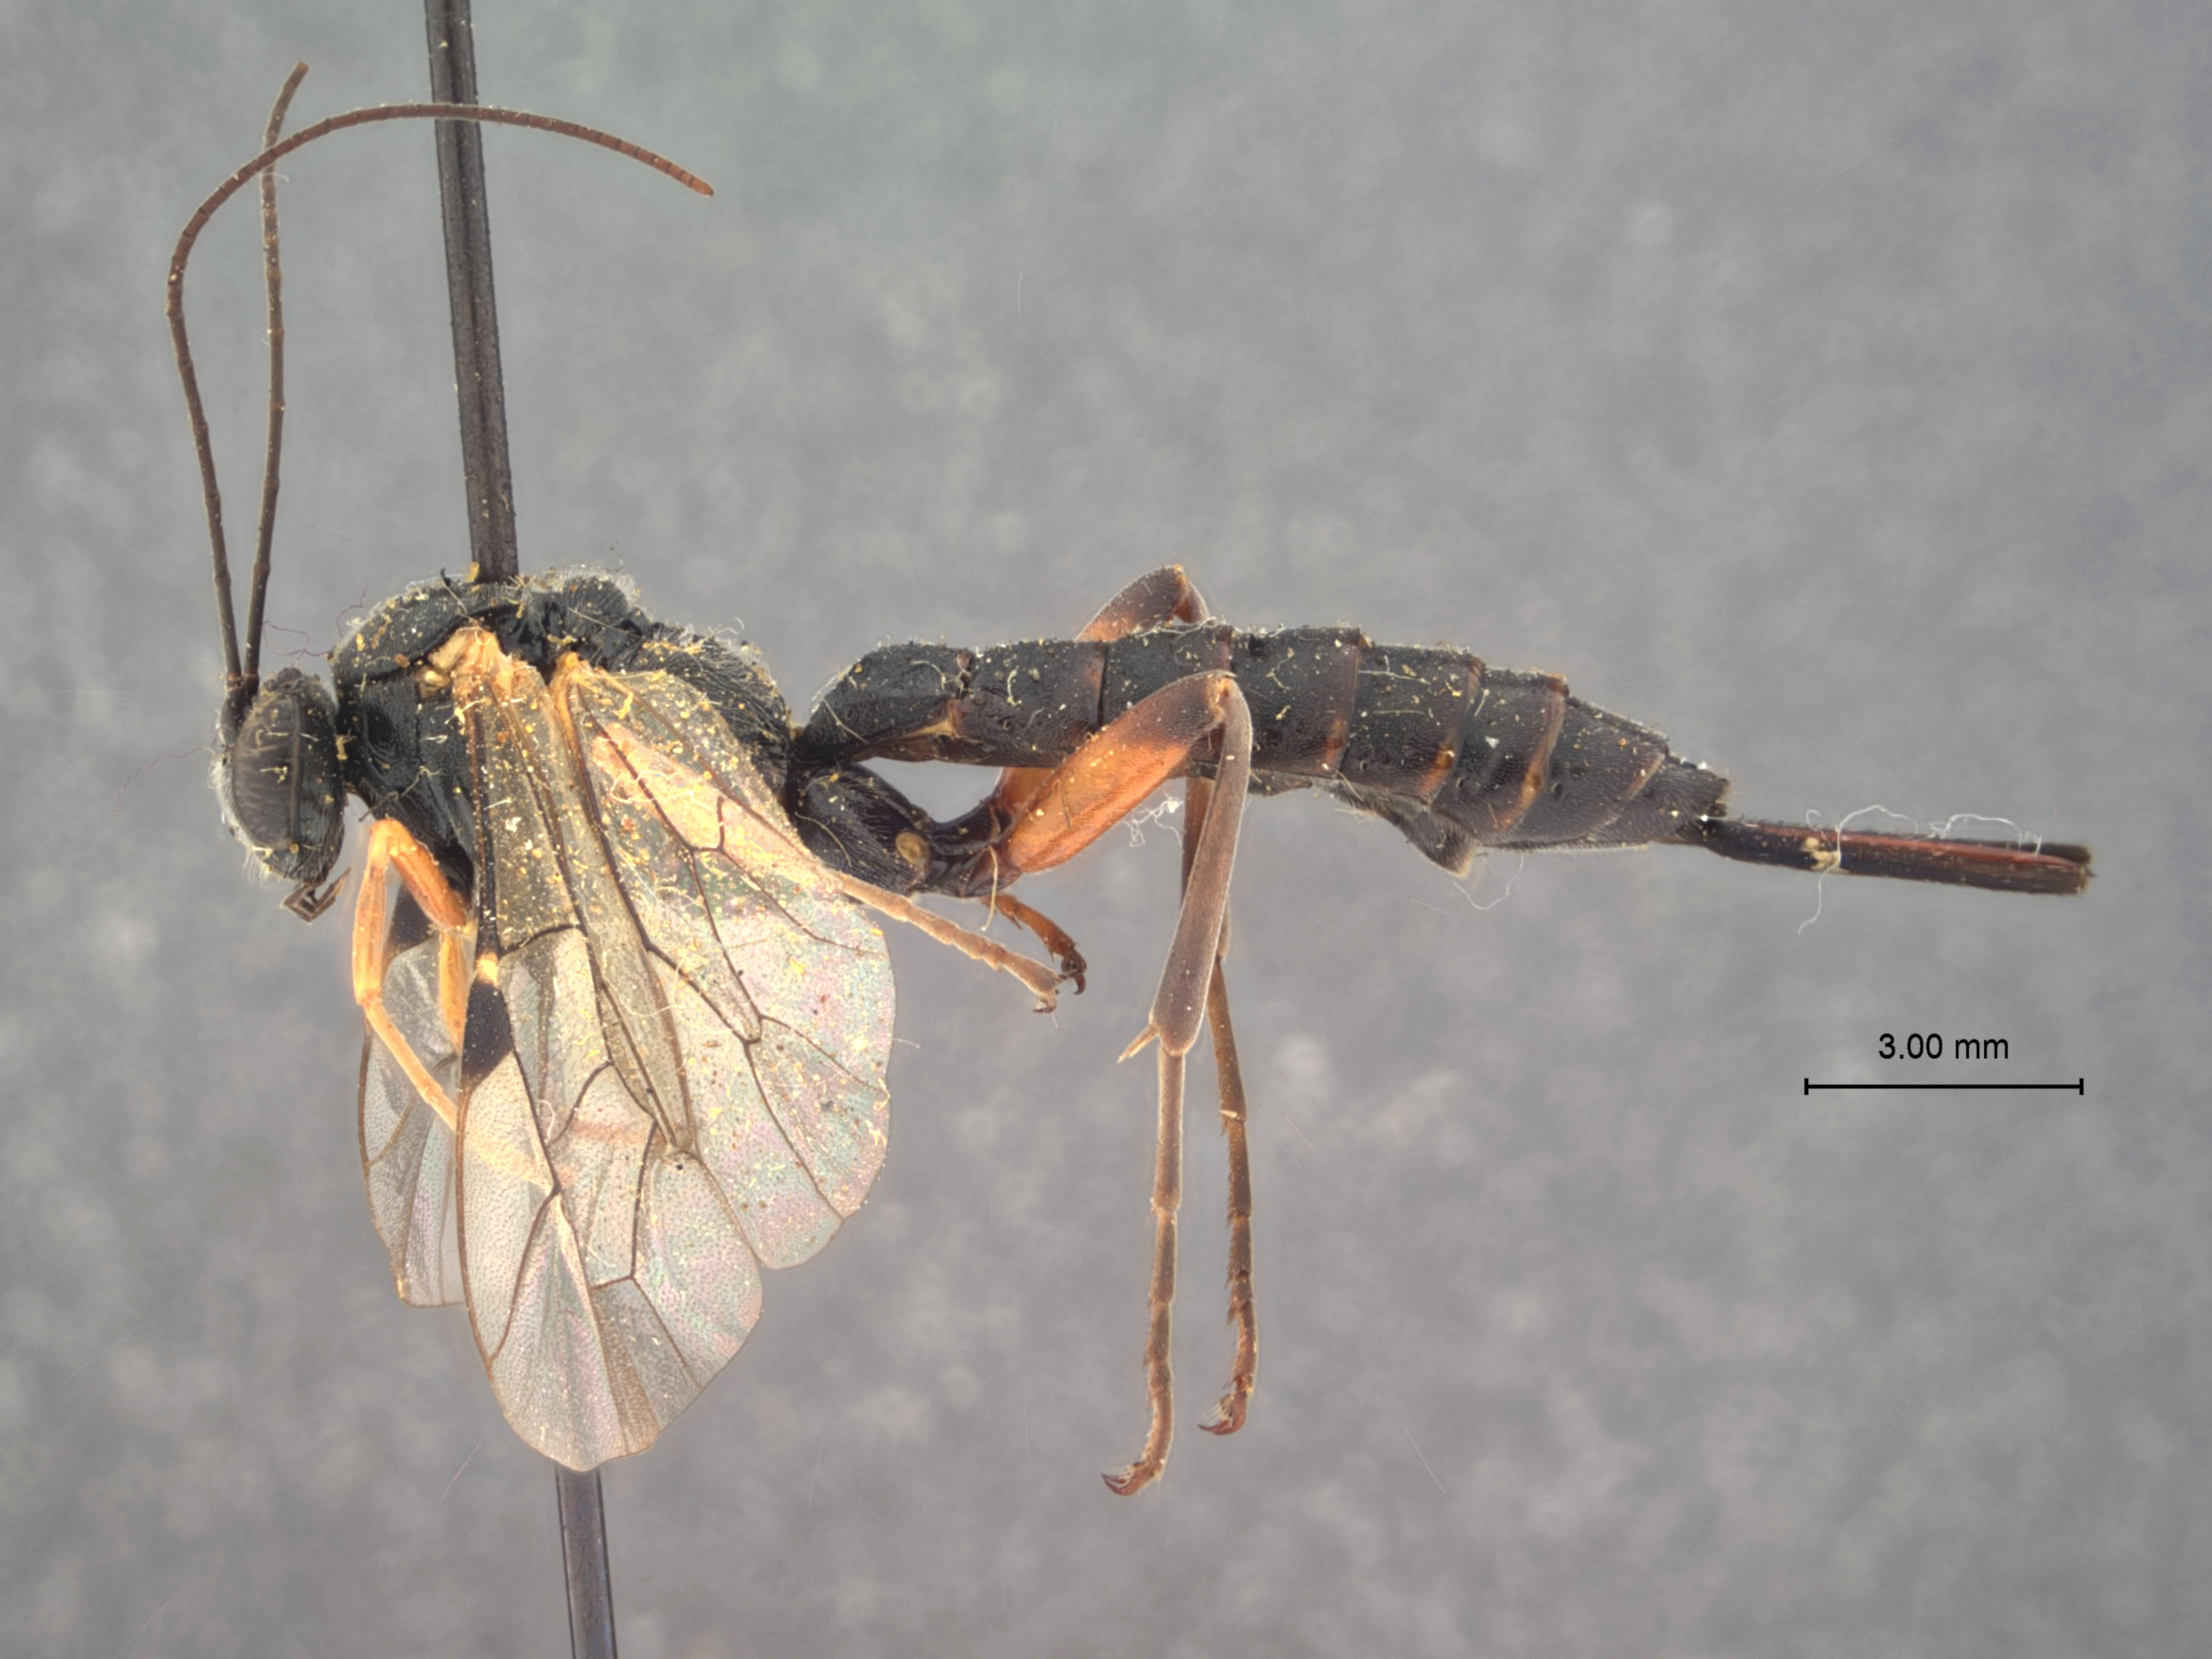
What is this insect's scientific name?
Pimpla disparis
